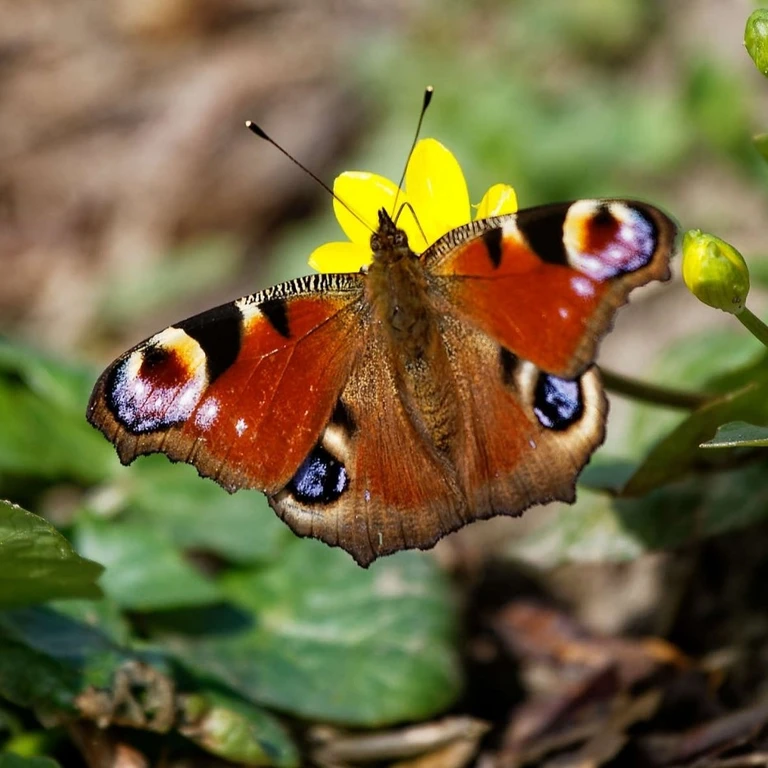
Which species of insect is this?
Aglais io
